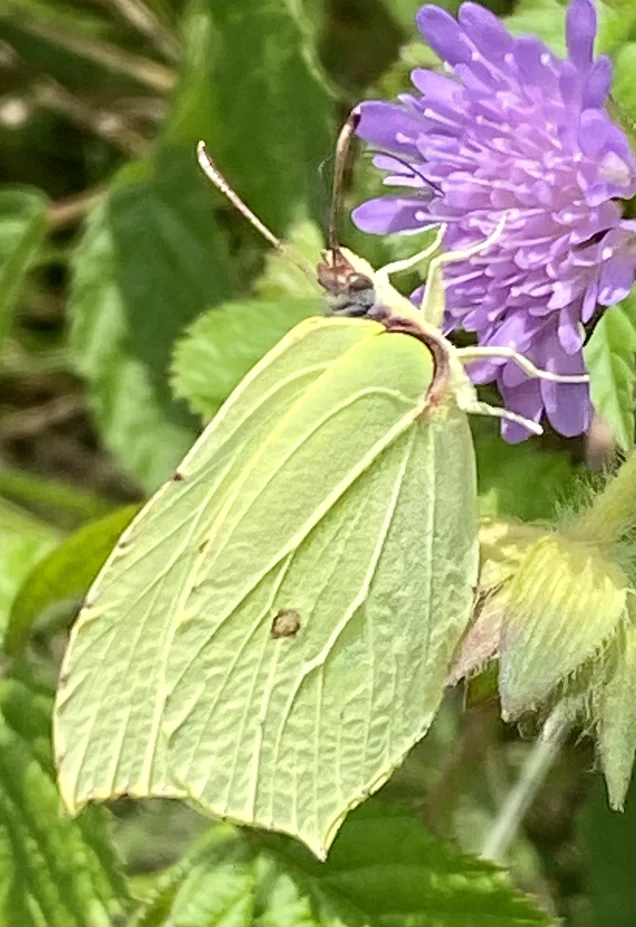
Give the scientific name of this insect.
Gonepteryx rhamni
